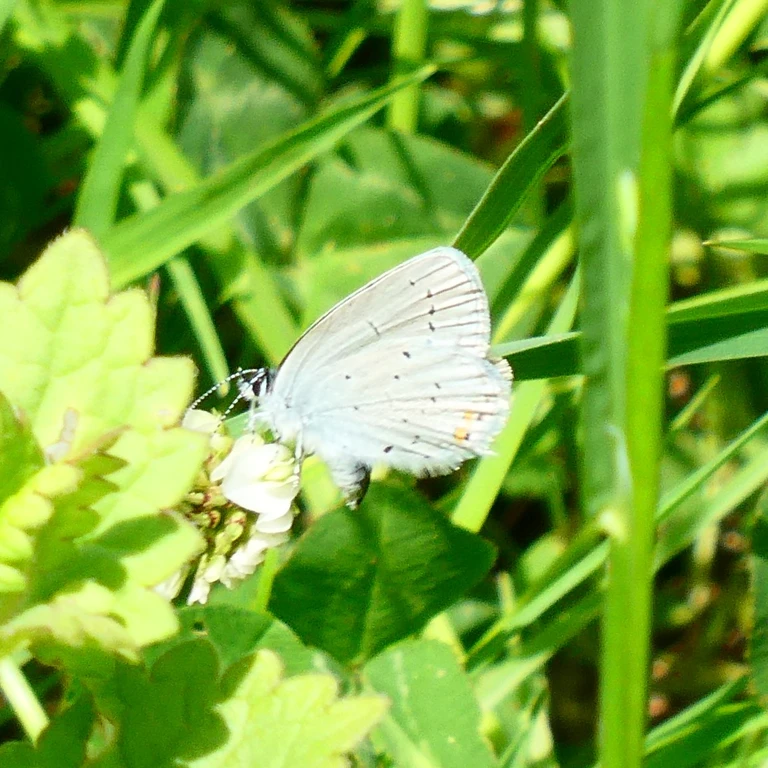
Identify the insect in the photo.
Cupido argiades (also Elkalyce argiades)
